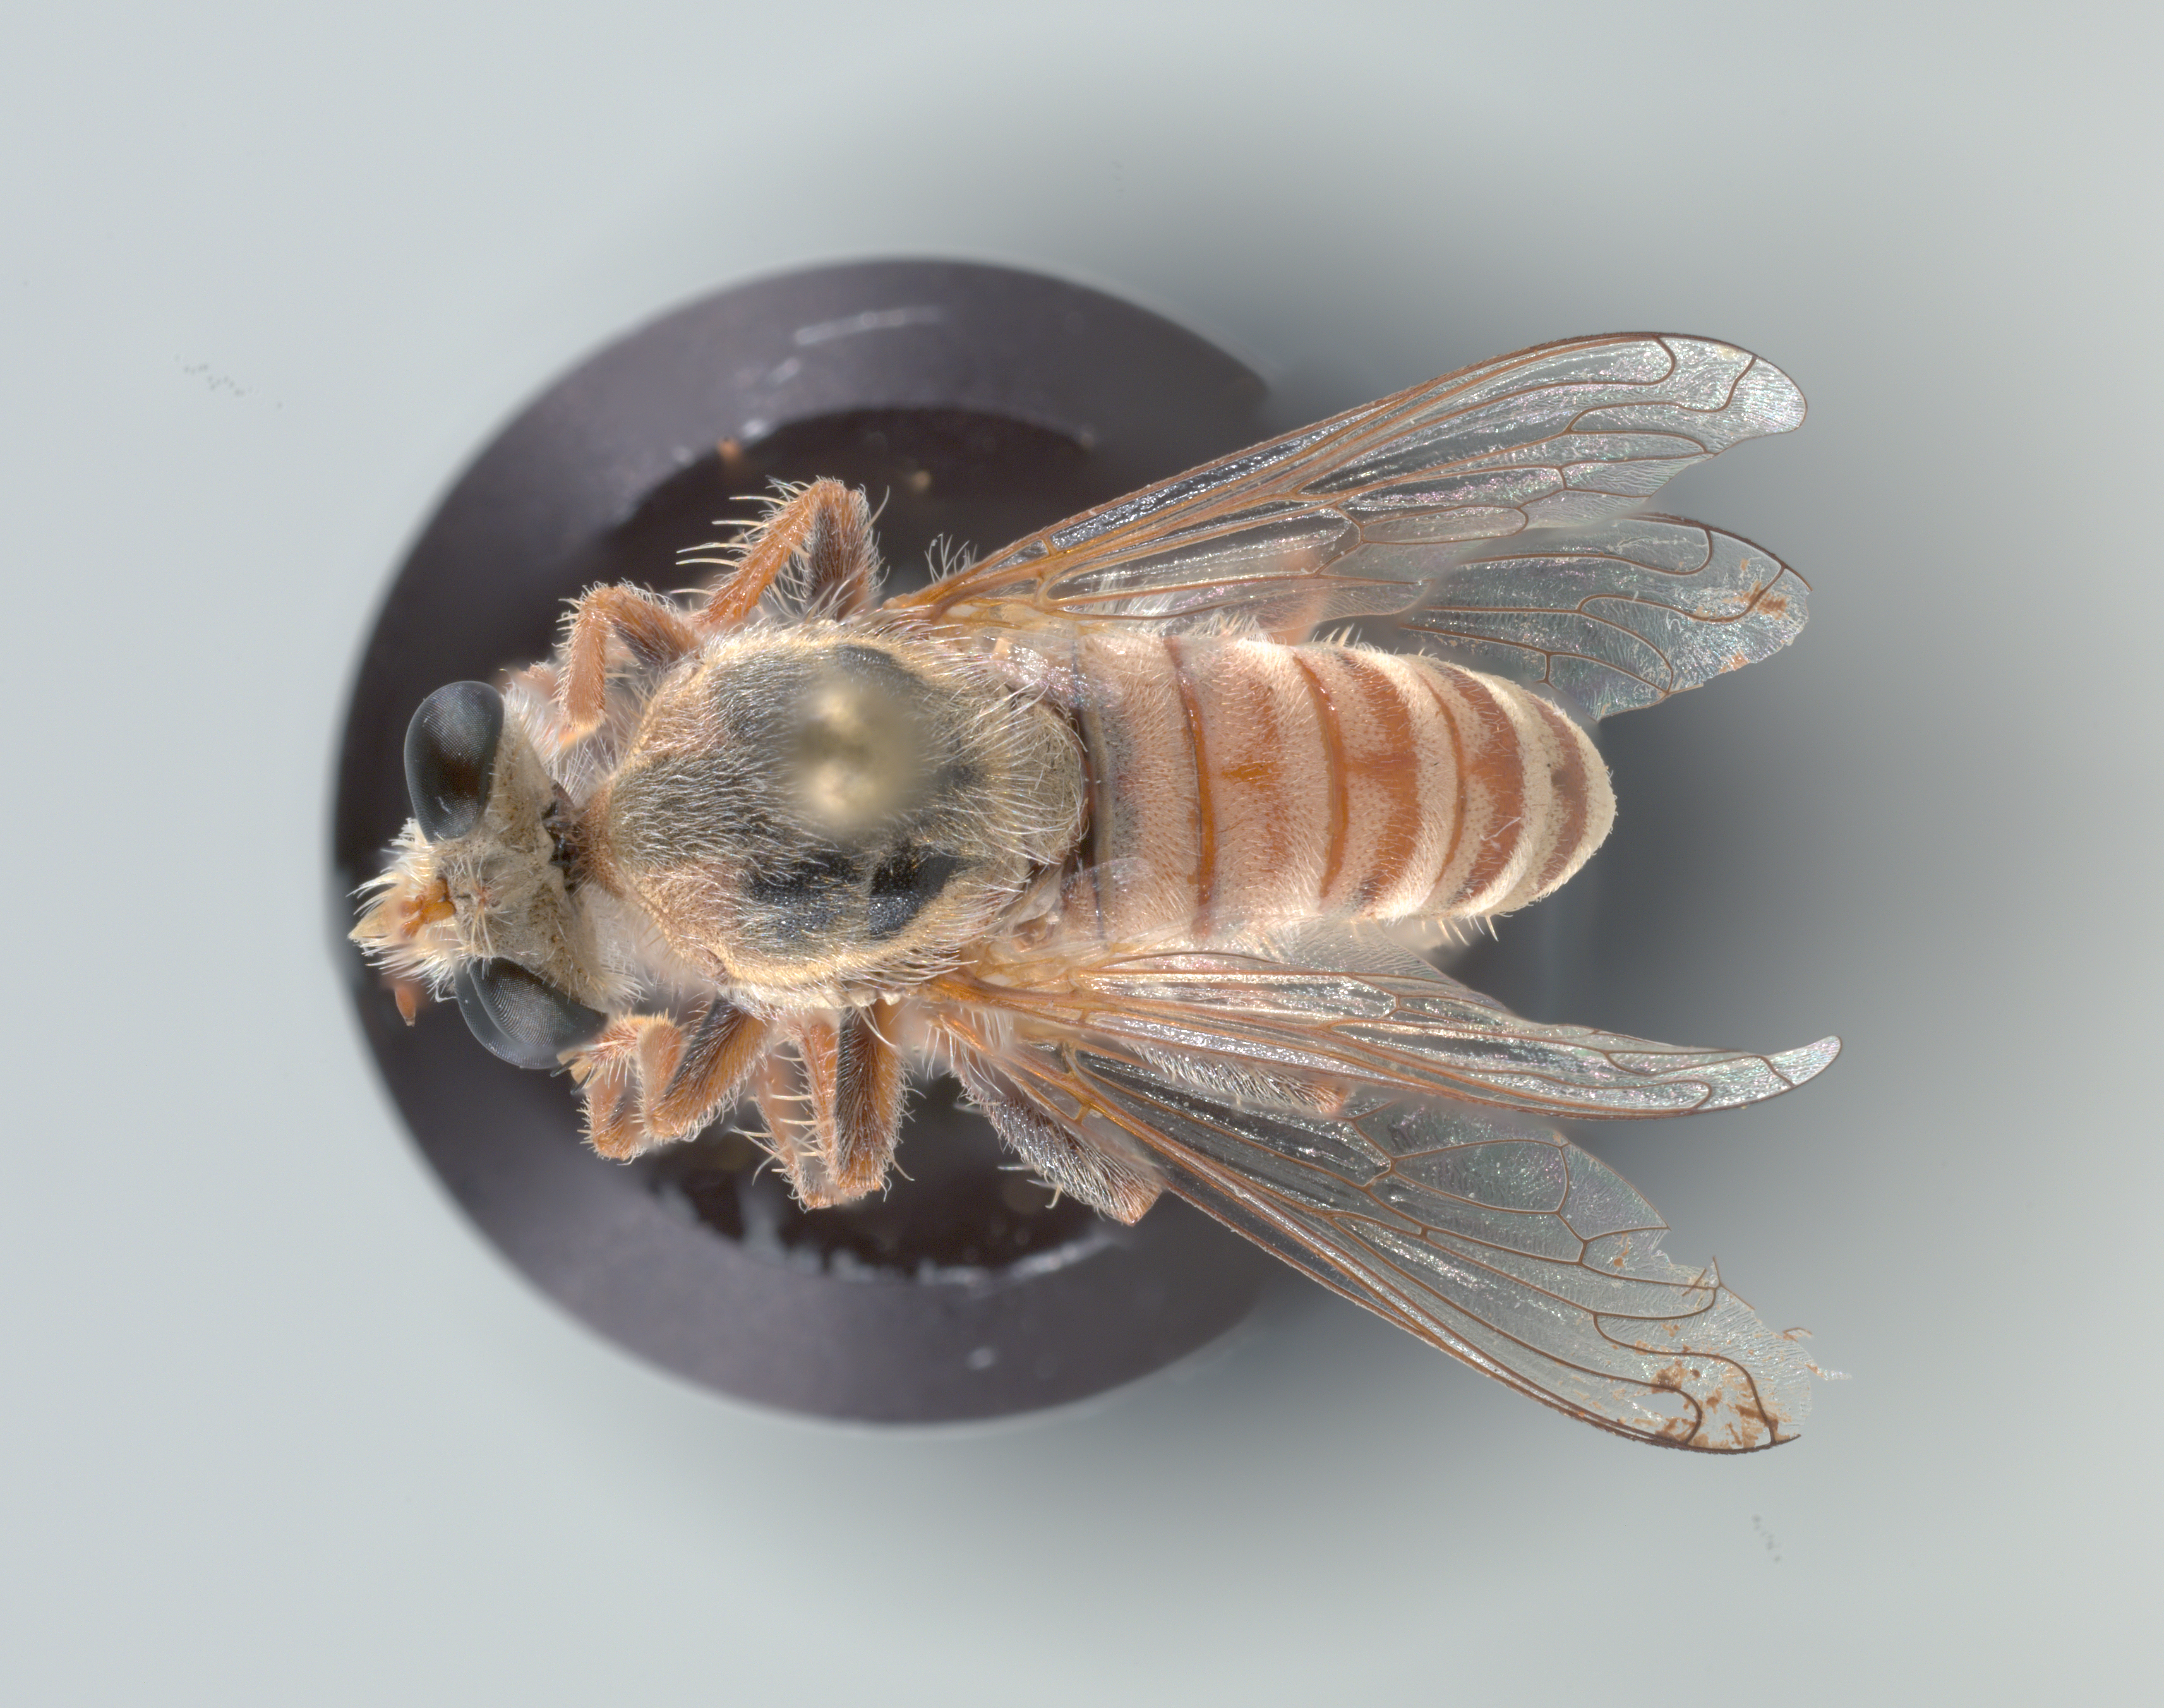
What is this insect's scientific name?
Trichardis picta
